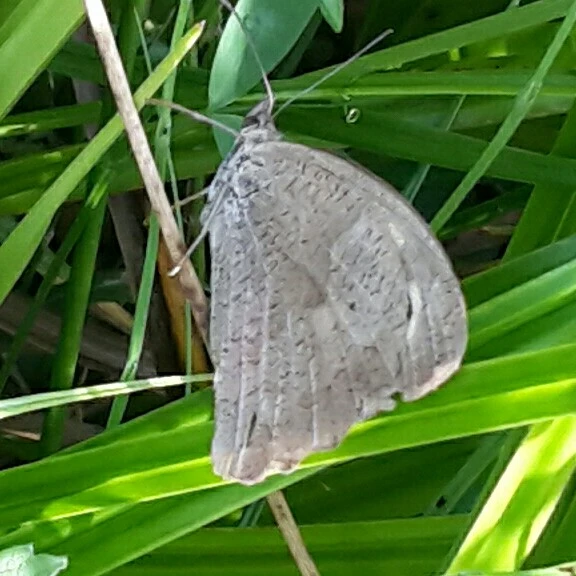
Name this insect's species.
Maniola jurtina
